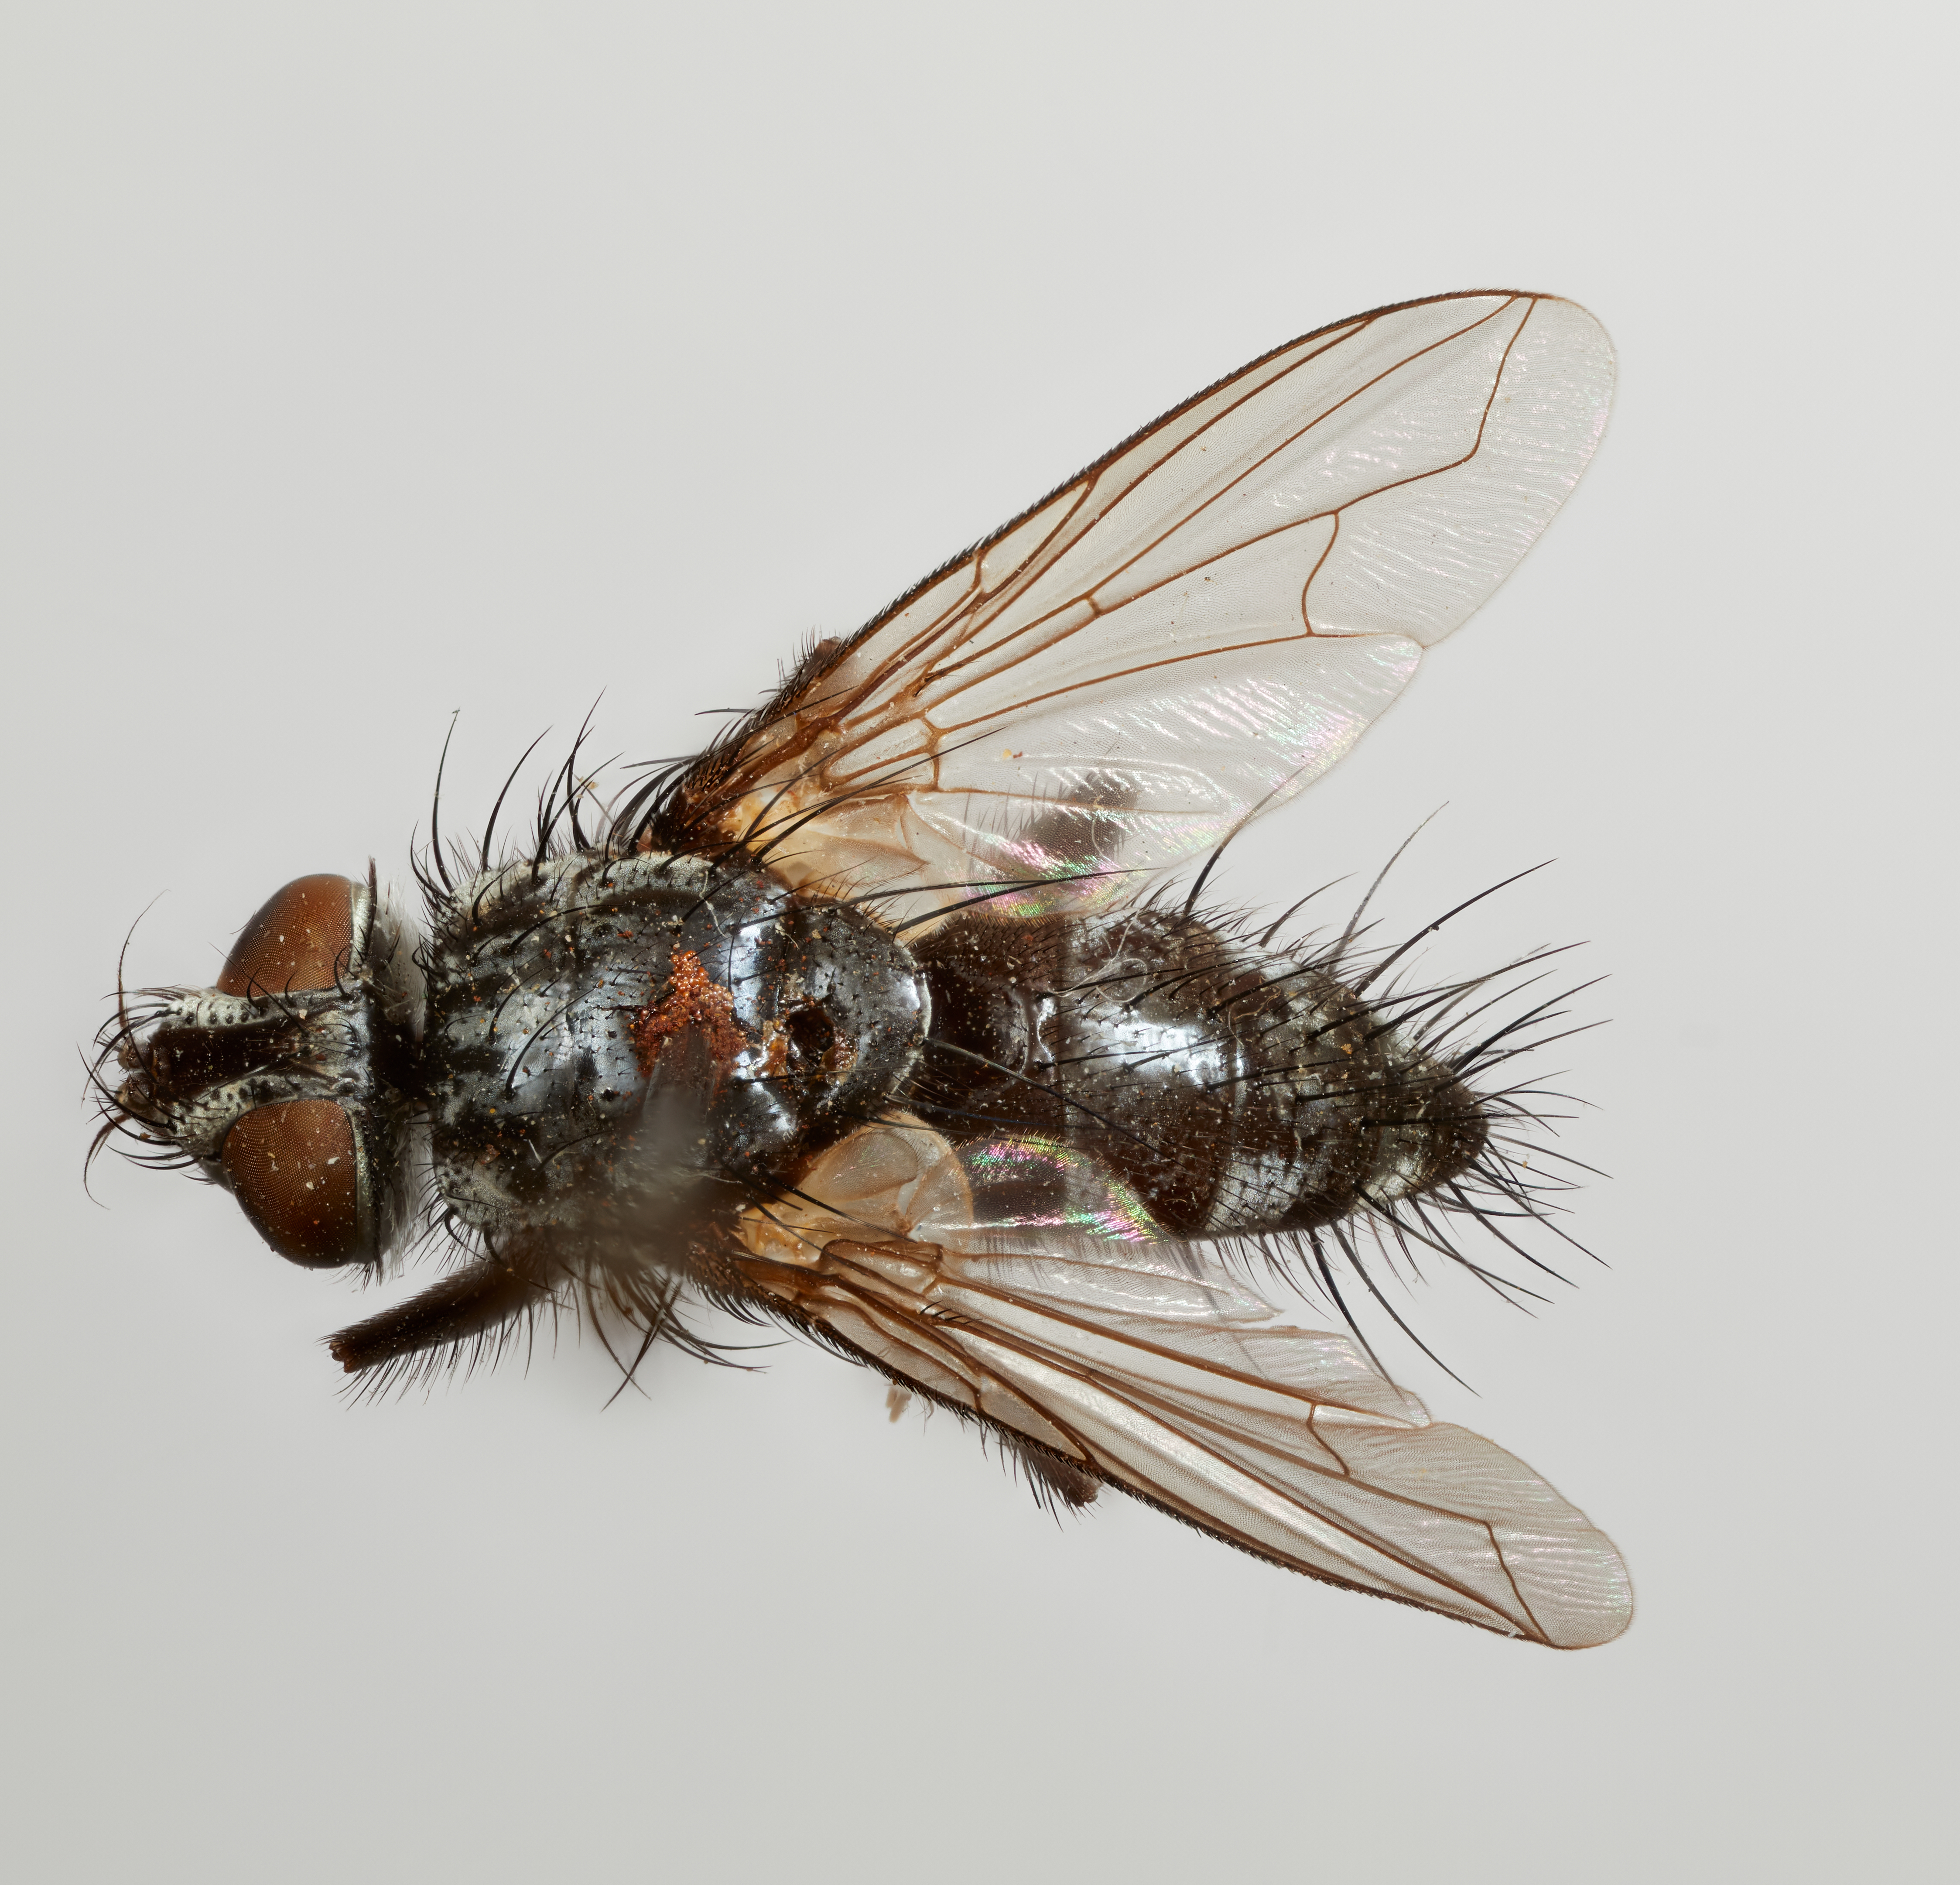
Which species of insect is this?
Eudexodes eggeri
